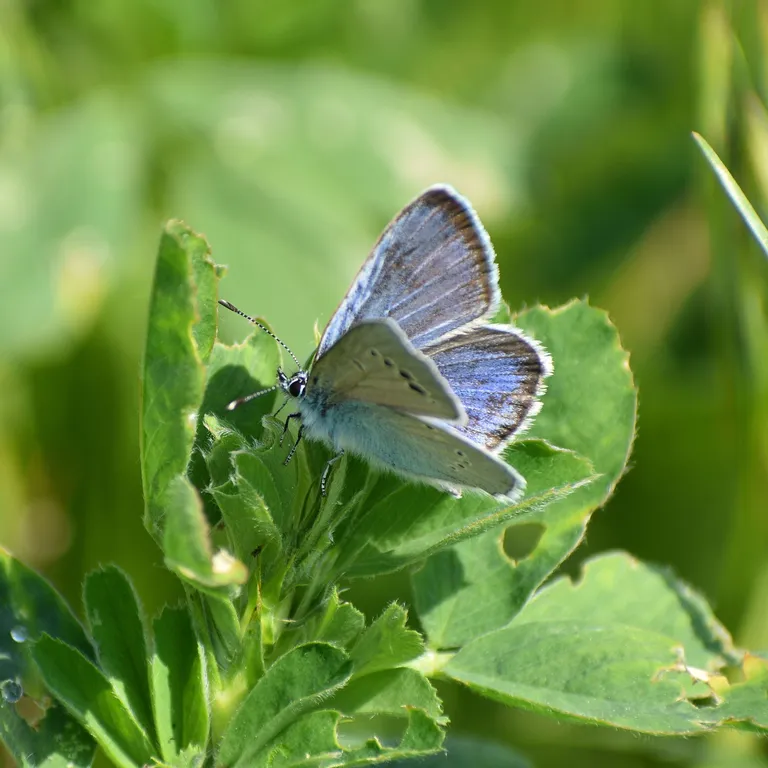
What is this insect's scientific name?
Glaucopsyche alexis
